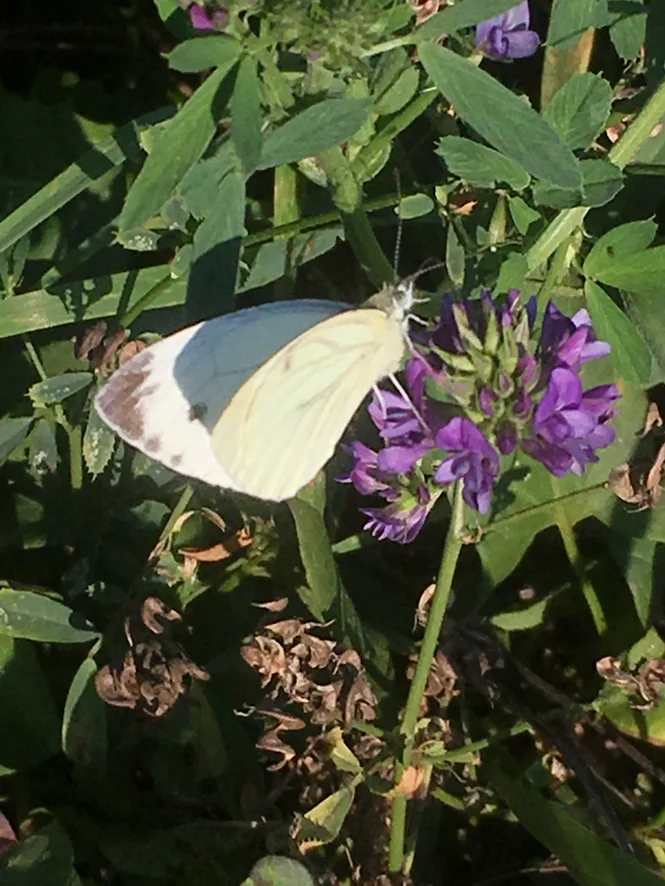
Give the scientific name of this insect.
Pieris napi
